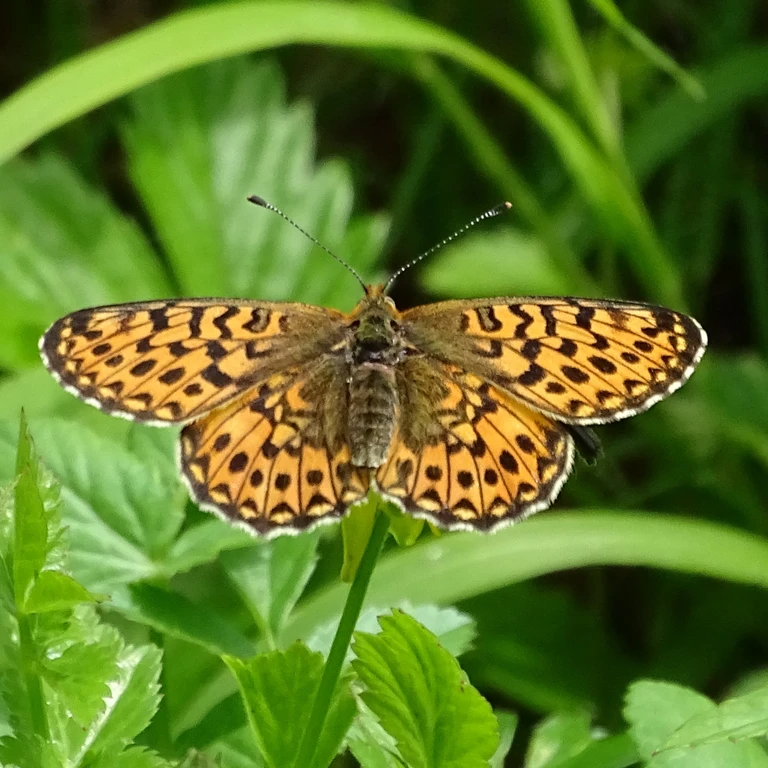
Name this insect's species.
Boloria euphrosyne (also Clossiana euphrosyne)
